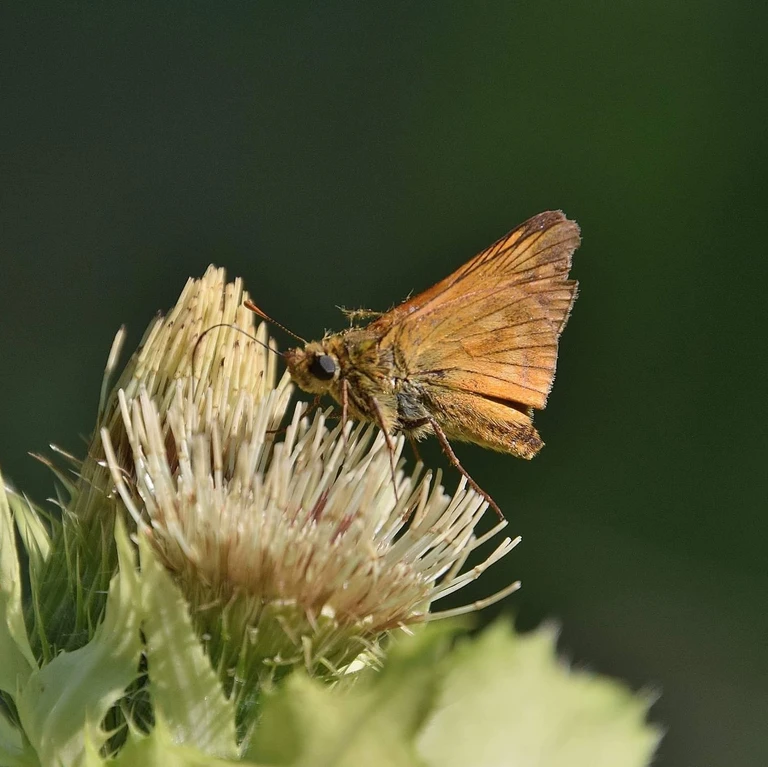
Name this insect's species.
Ochlodes sylvanus (also Ochlodes venata)
